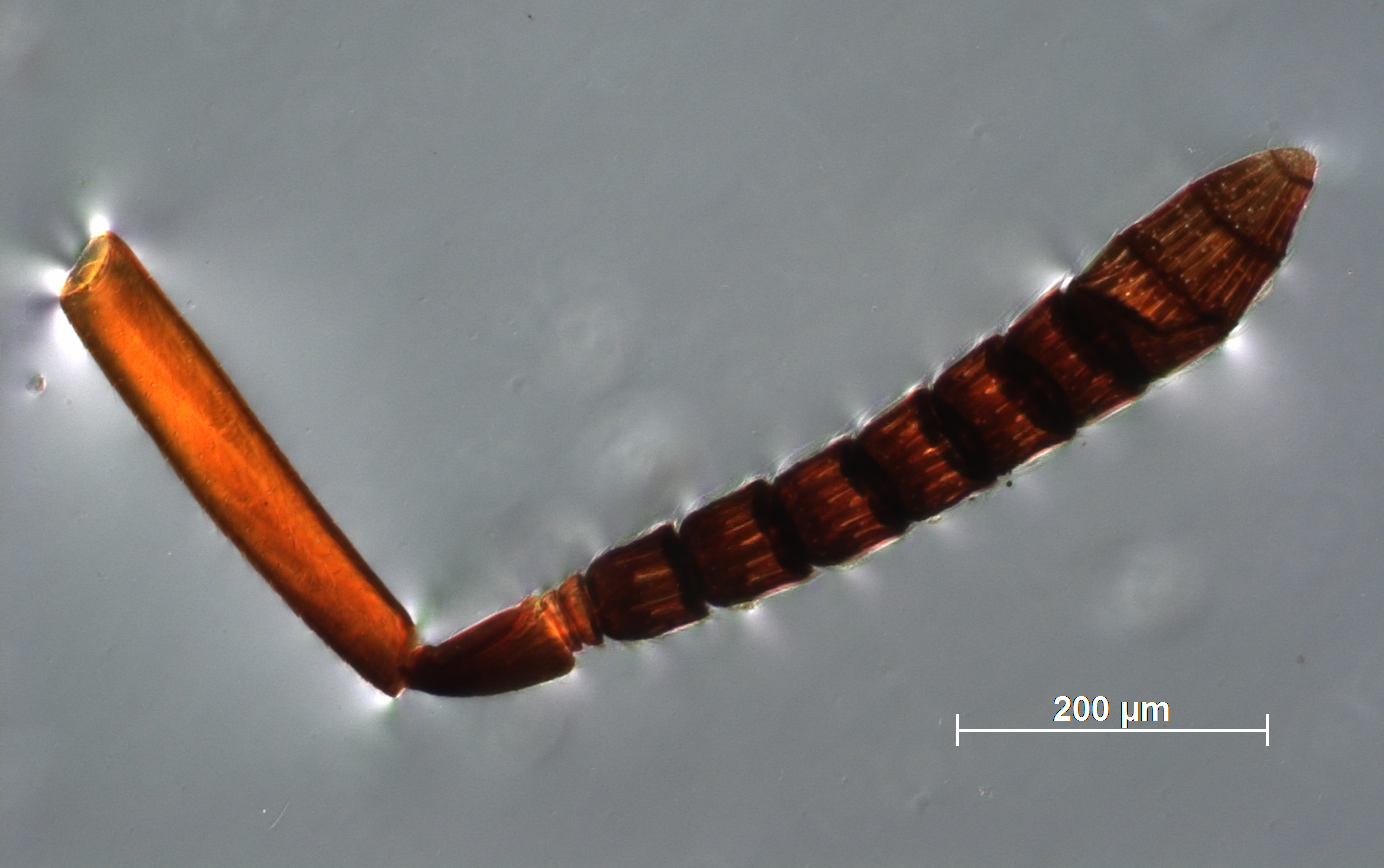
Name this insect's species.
Pachyneuron ahlaensis
